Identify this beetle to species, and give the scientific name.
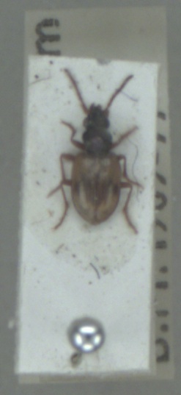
Bembidion pallidipenne
